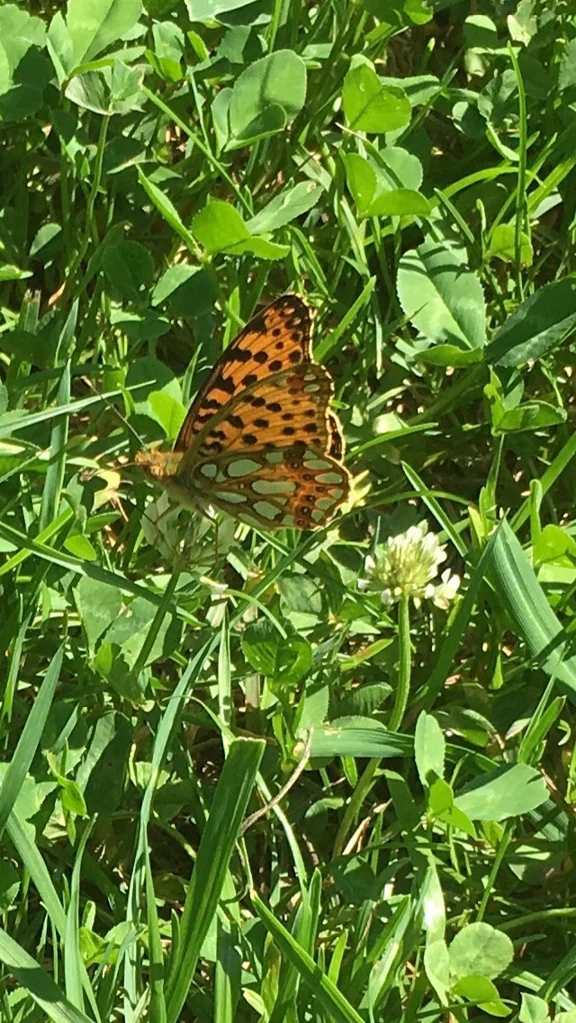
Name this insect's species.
Issoria lathonia
